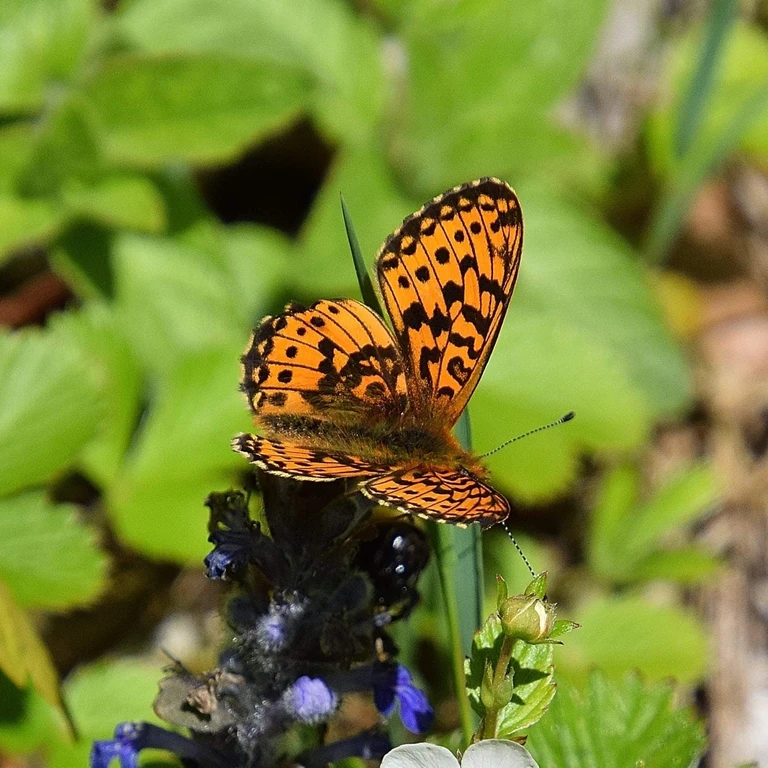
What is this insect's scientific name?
Boloria euphrosyne (also Clossiana euphrosyne)
